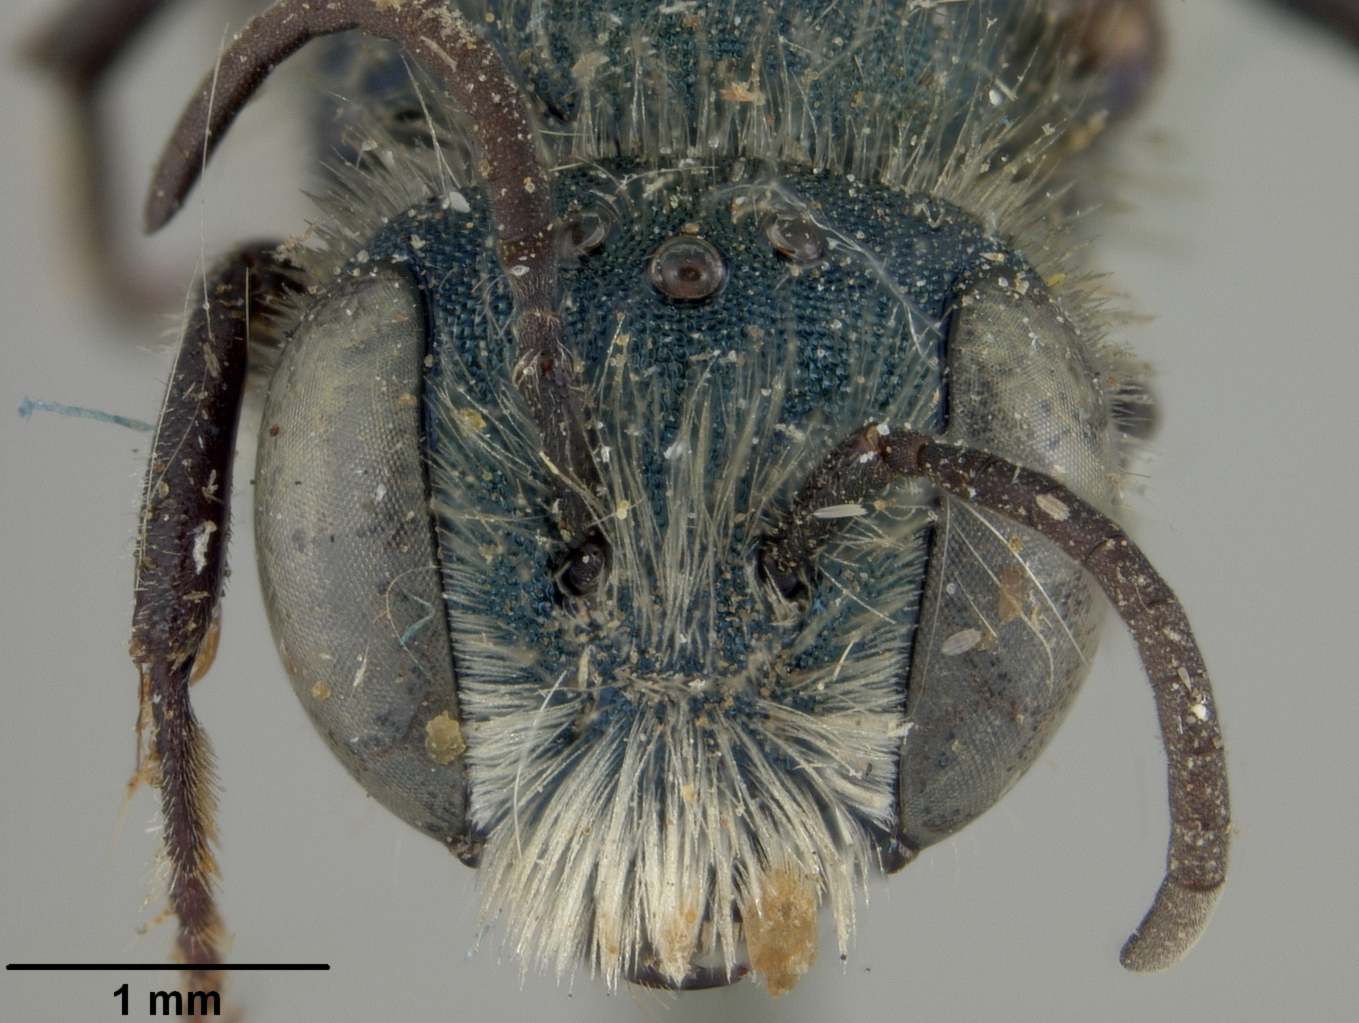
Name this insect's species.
Osmia bakeri
